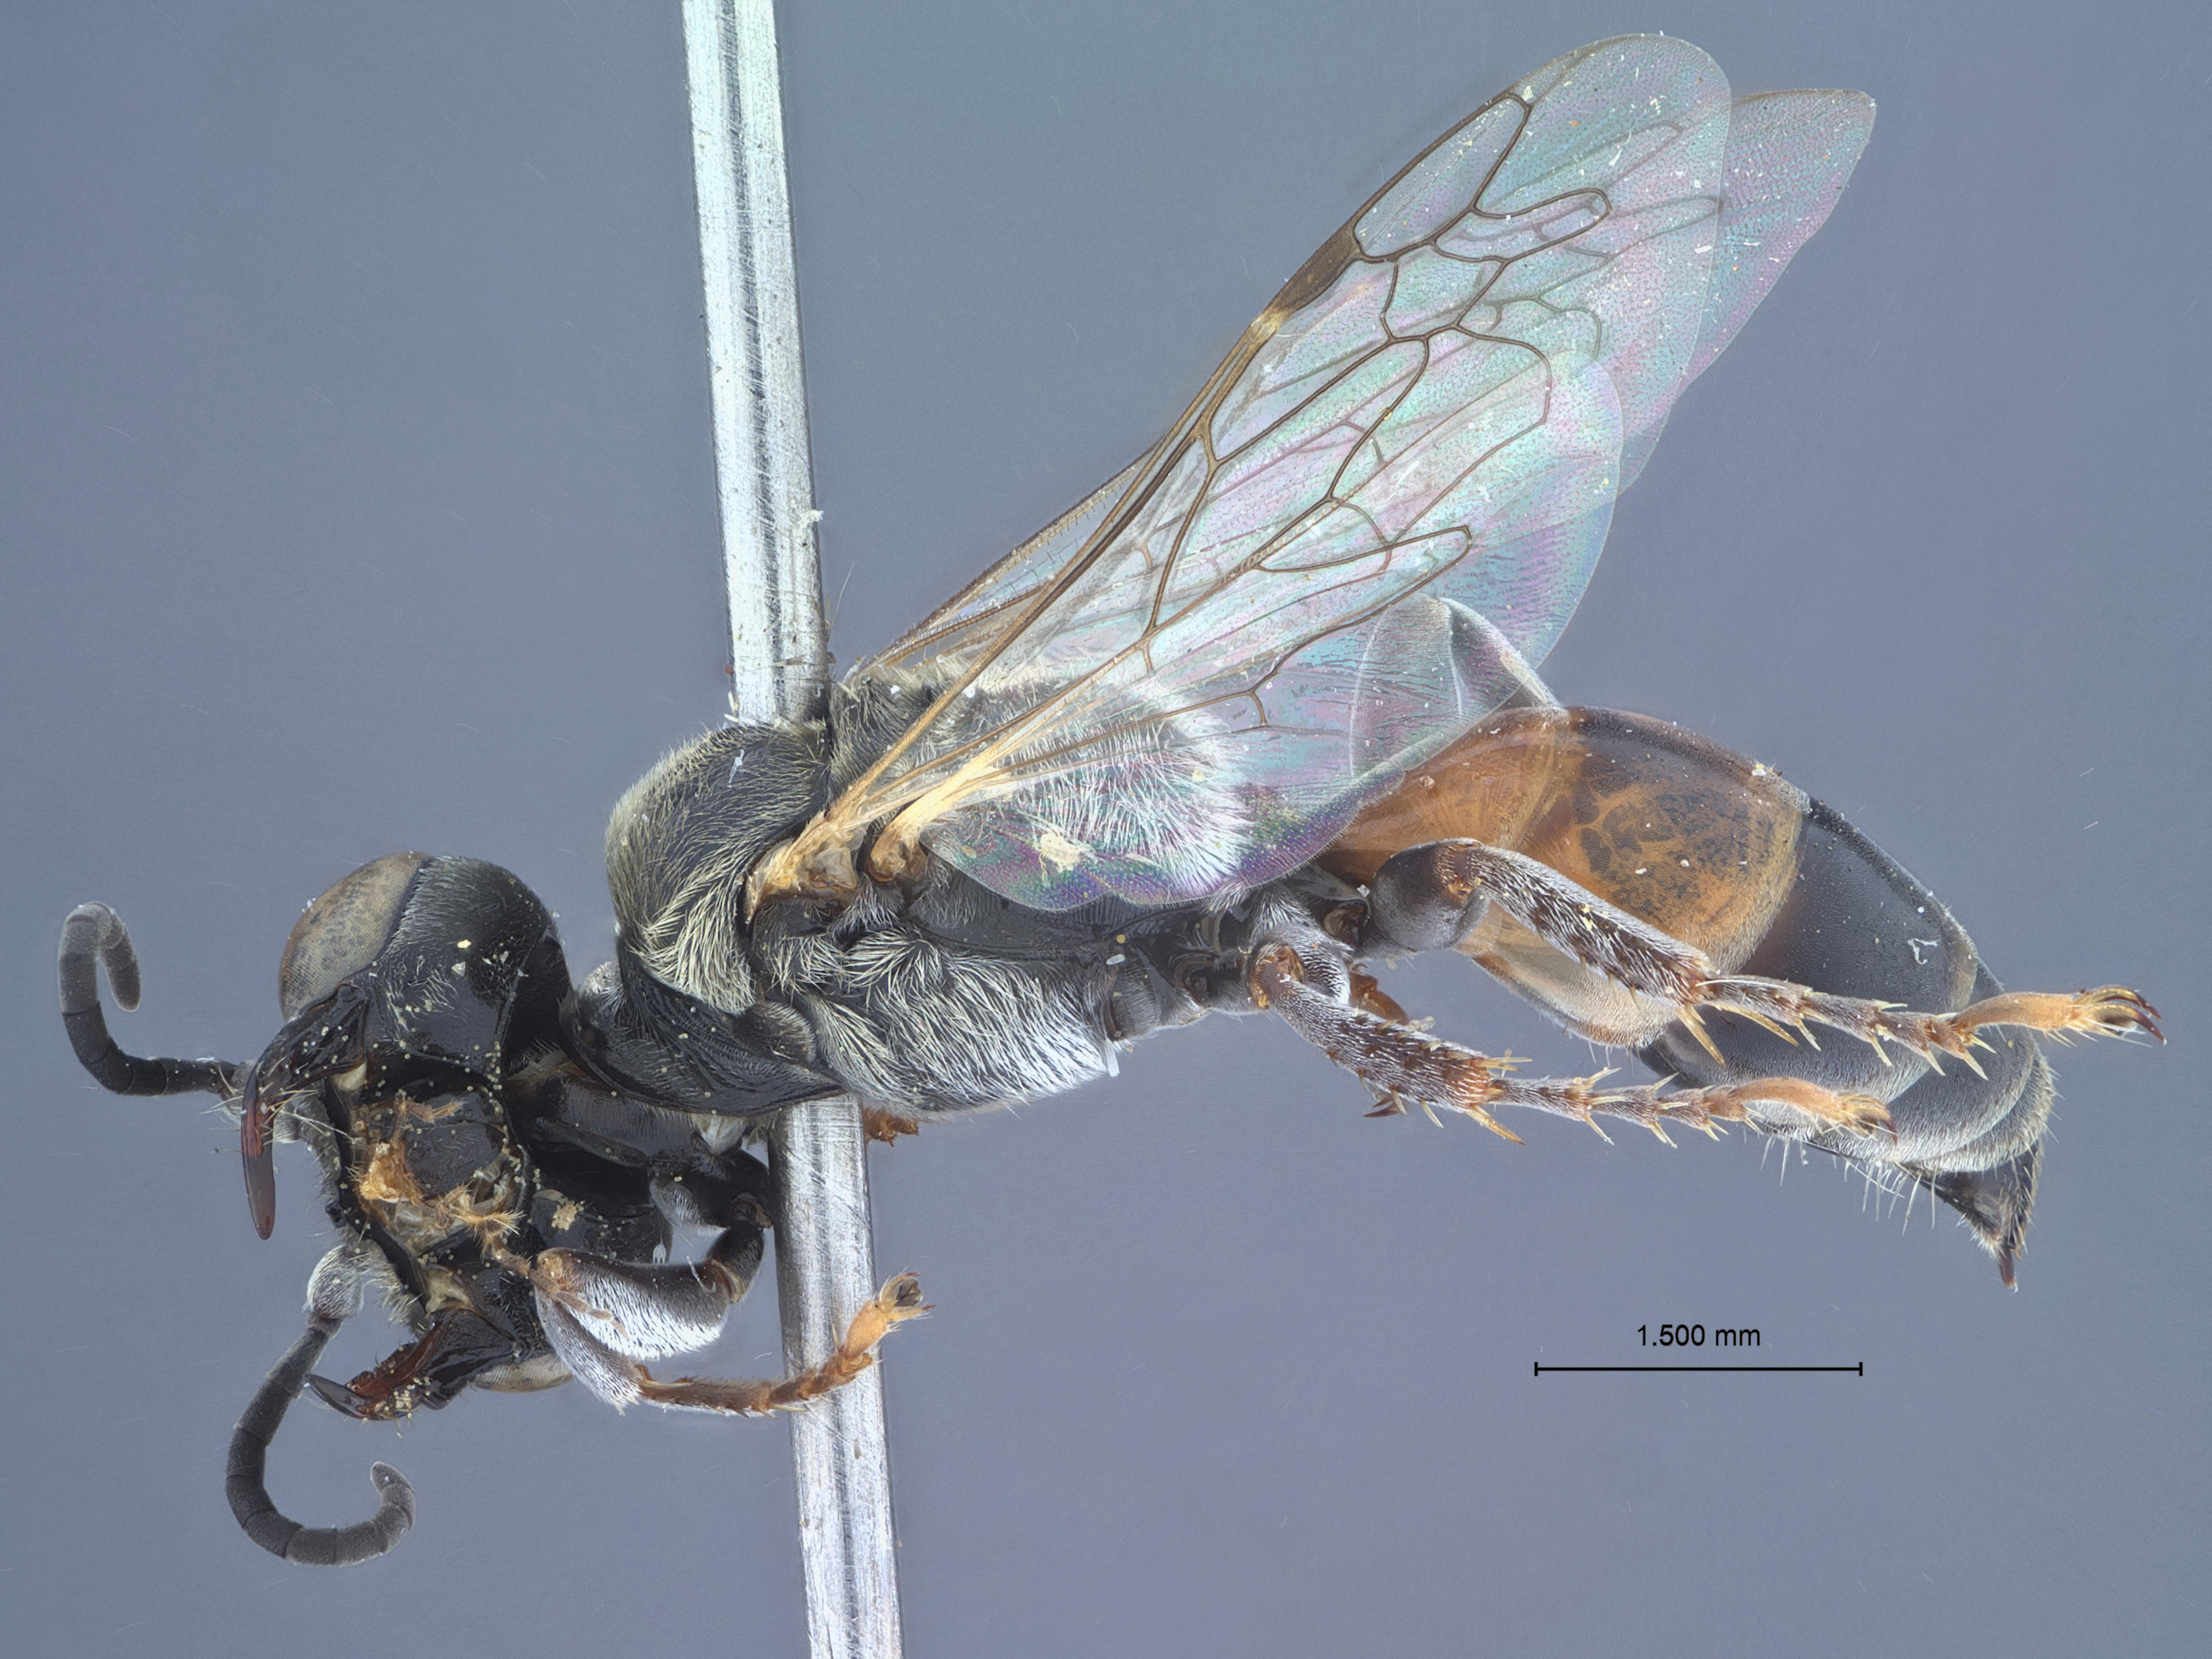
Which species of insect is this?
Parapiagetia flora
